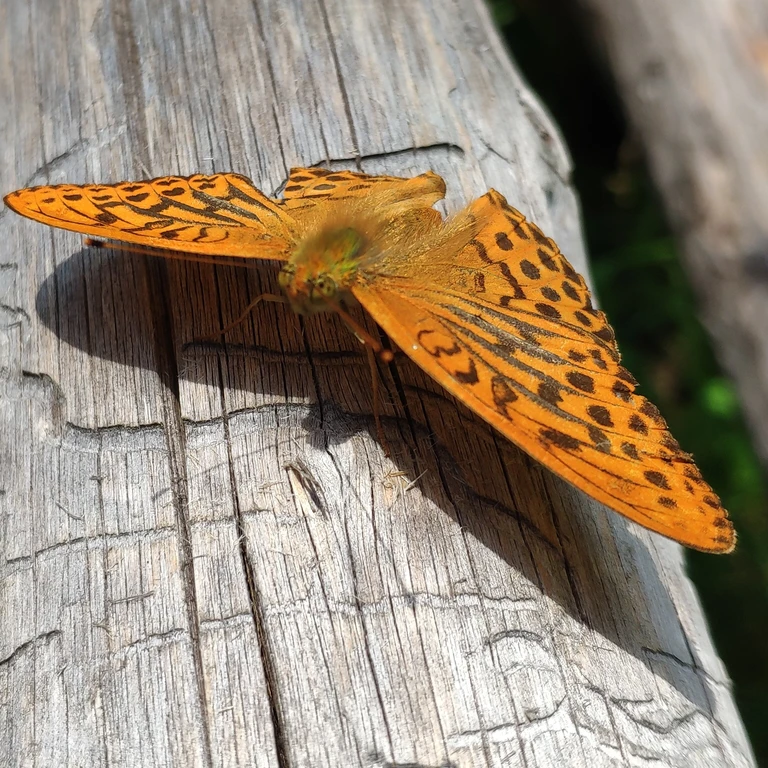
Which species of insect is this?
Argynnis paphia
